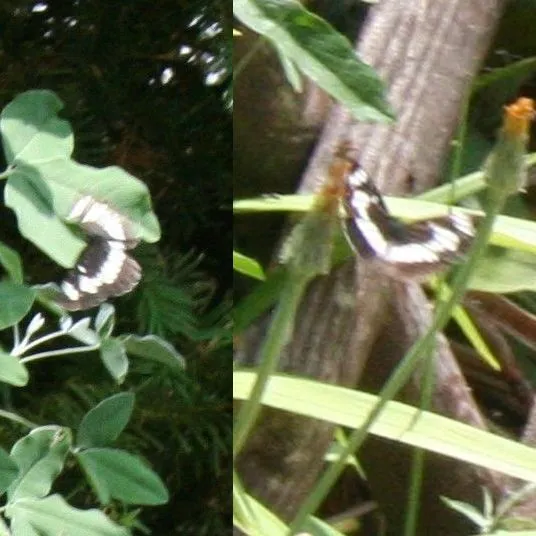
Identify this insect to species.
Neptis rivularis
